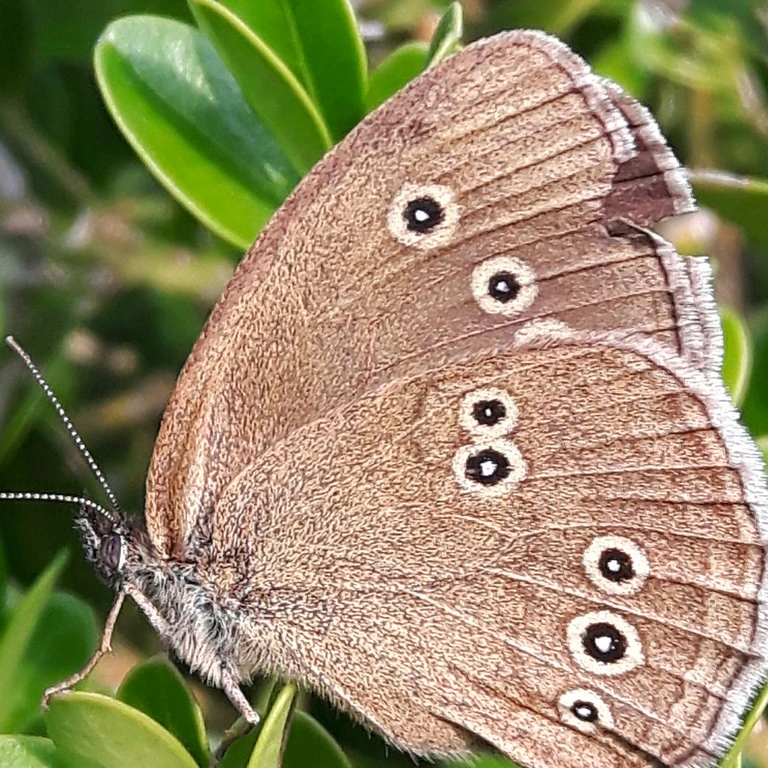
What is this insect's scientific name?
Aphantopus hyperantus
